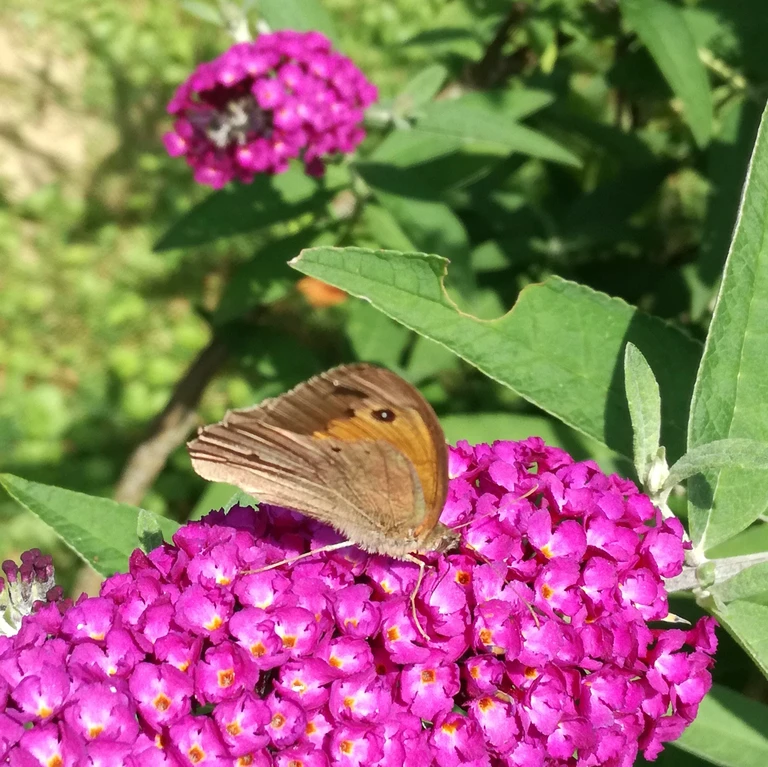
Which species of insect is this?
Maniola jurtina
